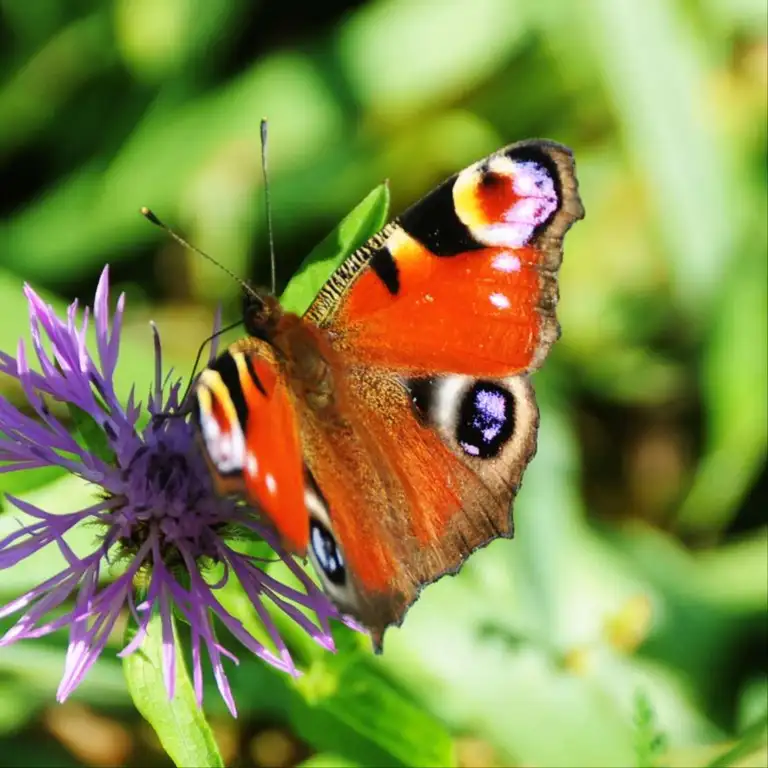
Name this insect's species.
Aglais io
